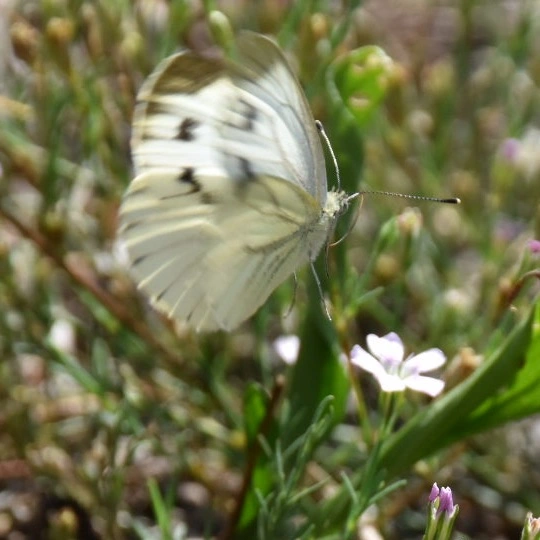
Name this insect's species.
Pieris napi
